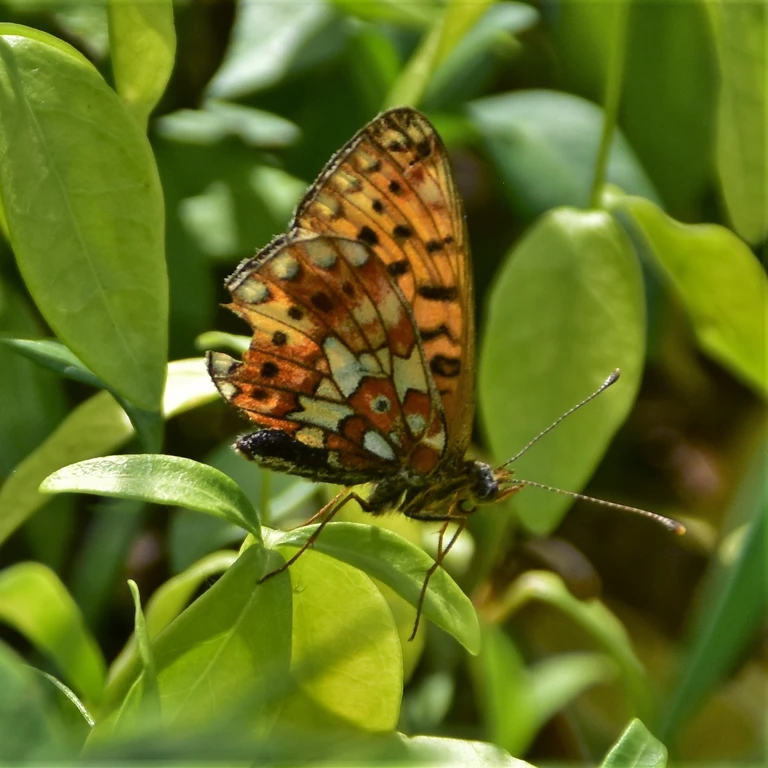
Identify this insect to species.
Boloria euphrosyne (also Clossiana euphrosyne)
